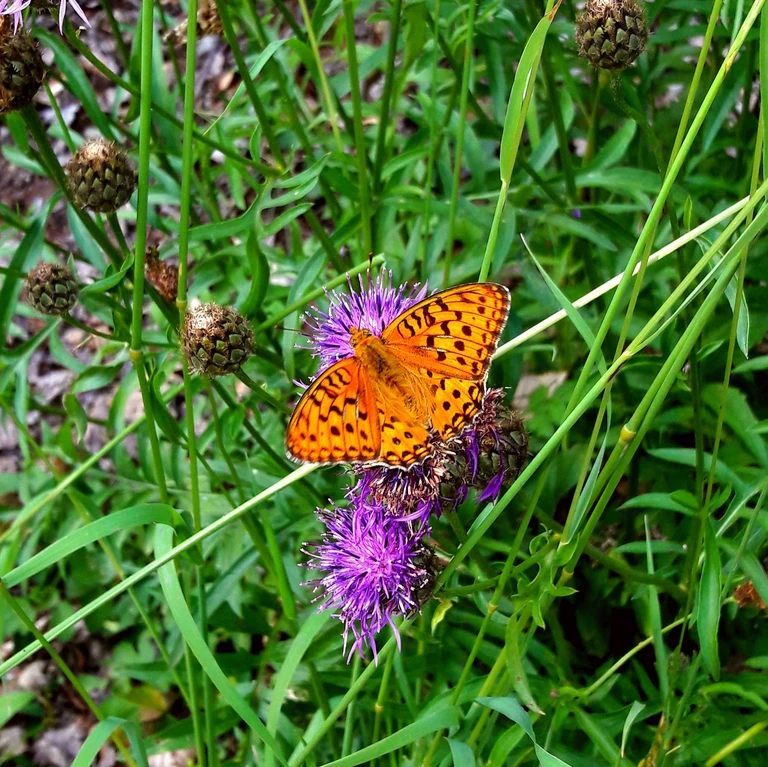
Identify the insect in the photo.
Fabriciana adippe
